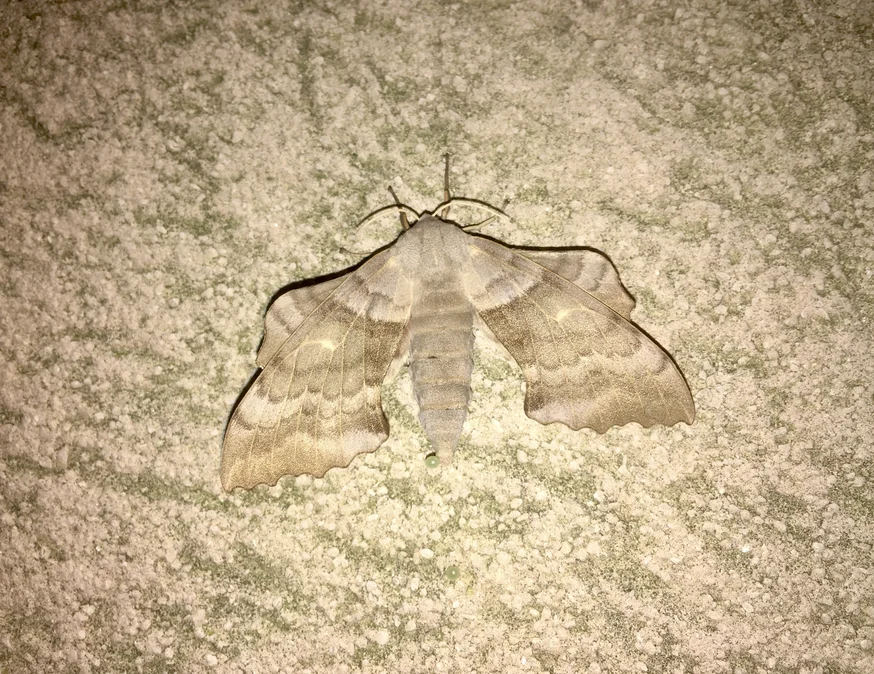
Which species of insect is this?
Laothoe populi
